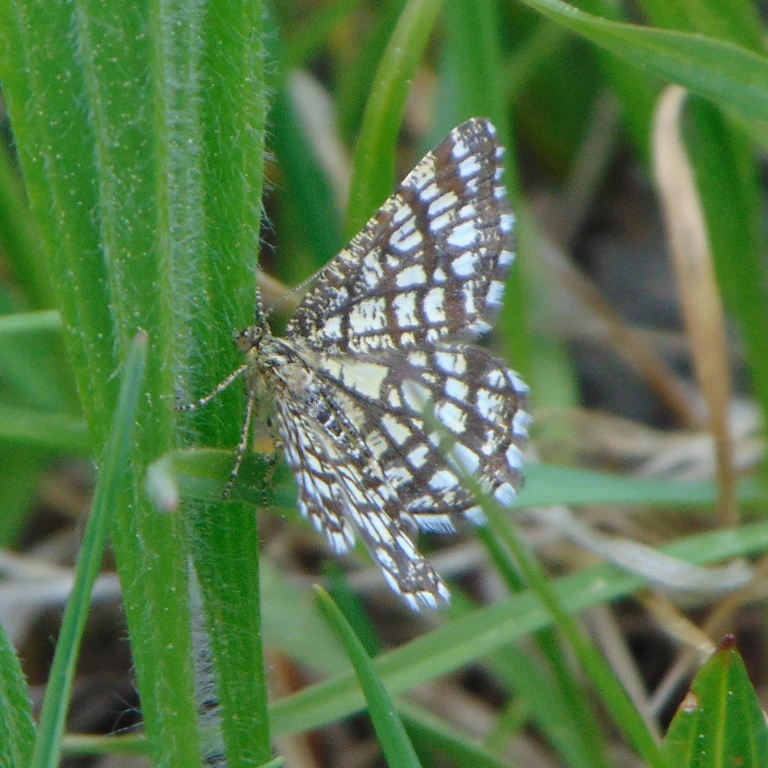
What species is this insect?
Chiasmia clathrata
